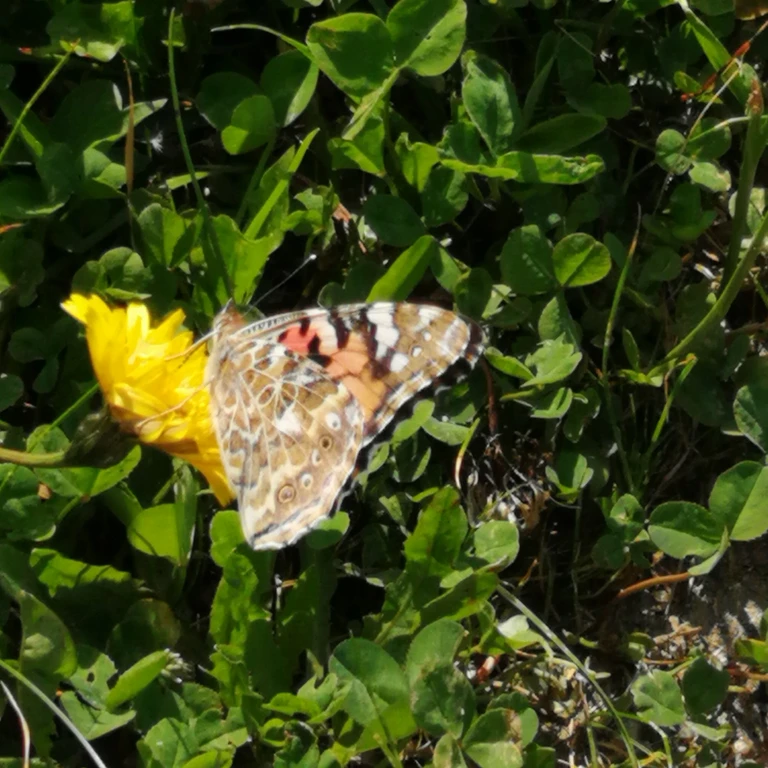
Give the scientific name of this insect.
Vanessa cardui
